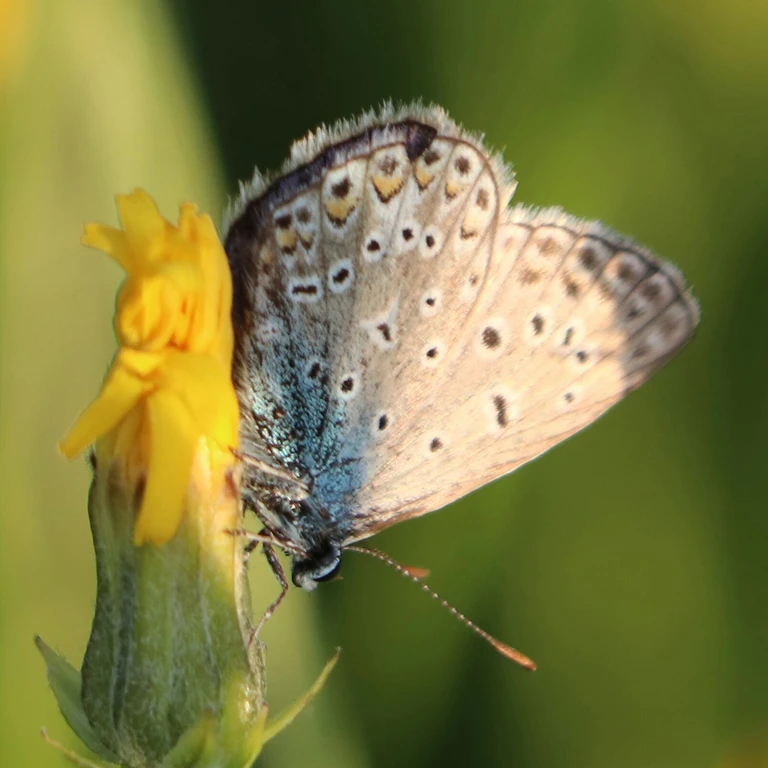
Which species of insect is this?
Polyommatus icarus
